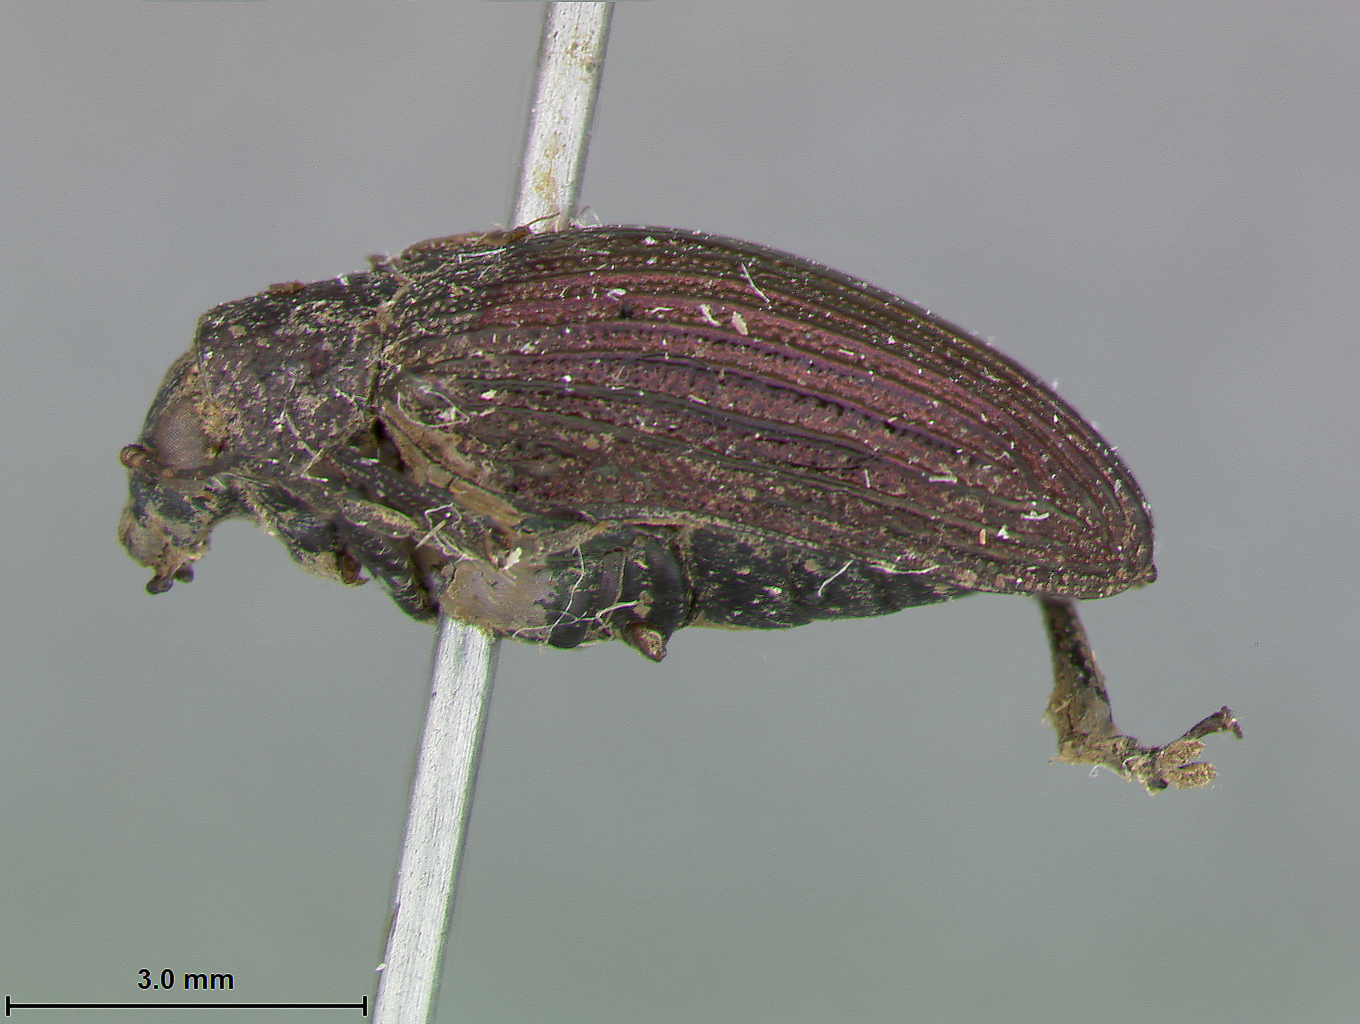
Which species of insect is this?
Colaspis purpurala
